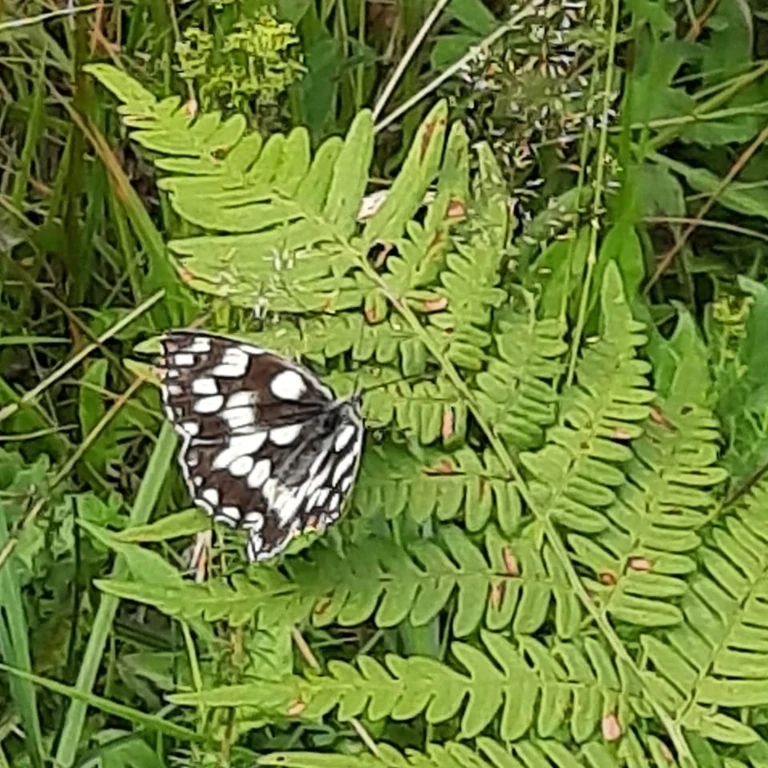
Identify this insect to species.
Melanargia galathea
